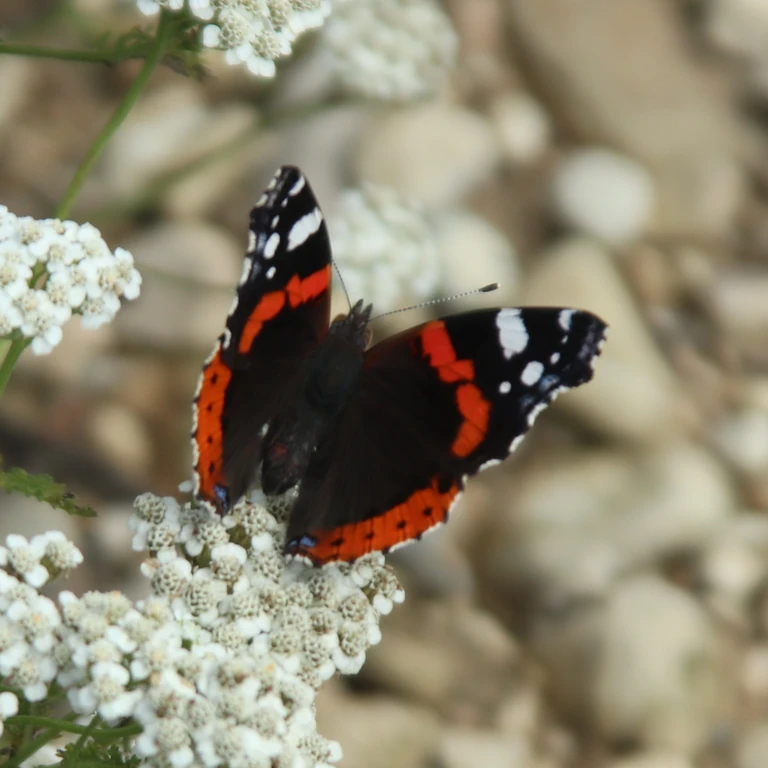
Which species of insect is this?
Vanessa atalanta
